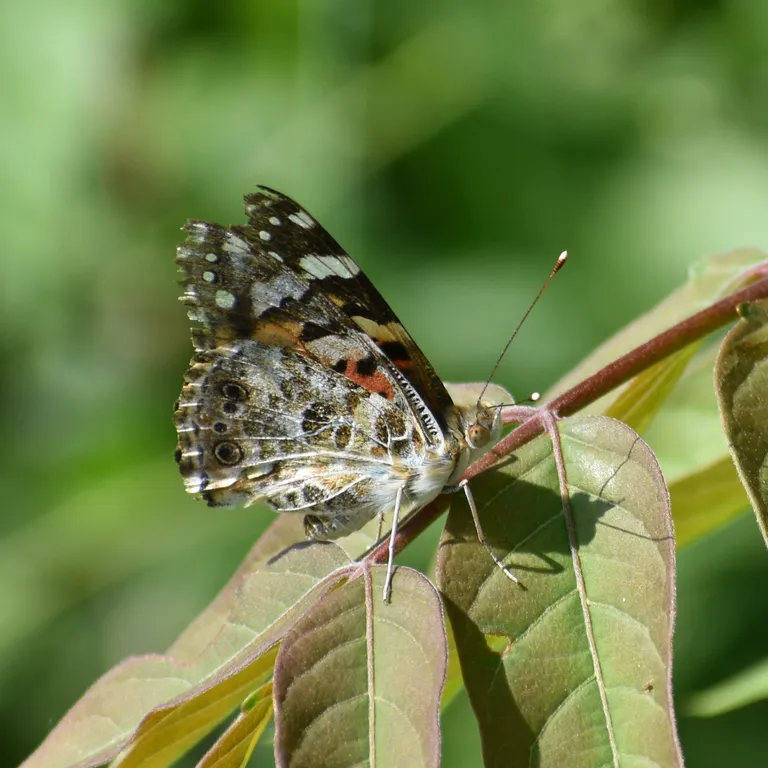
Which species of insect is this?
Vanessa cardui
